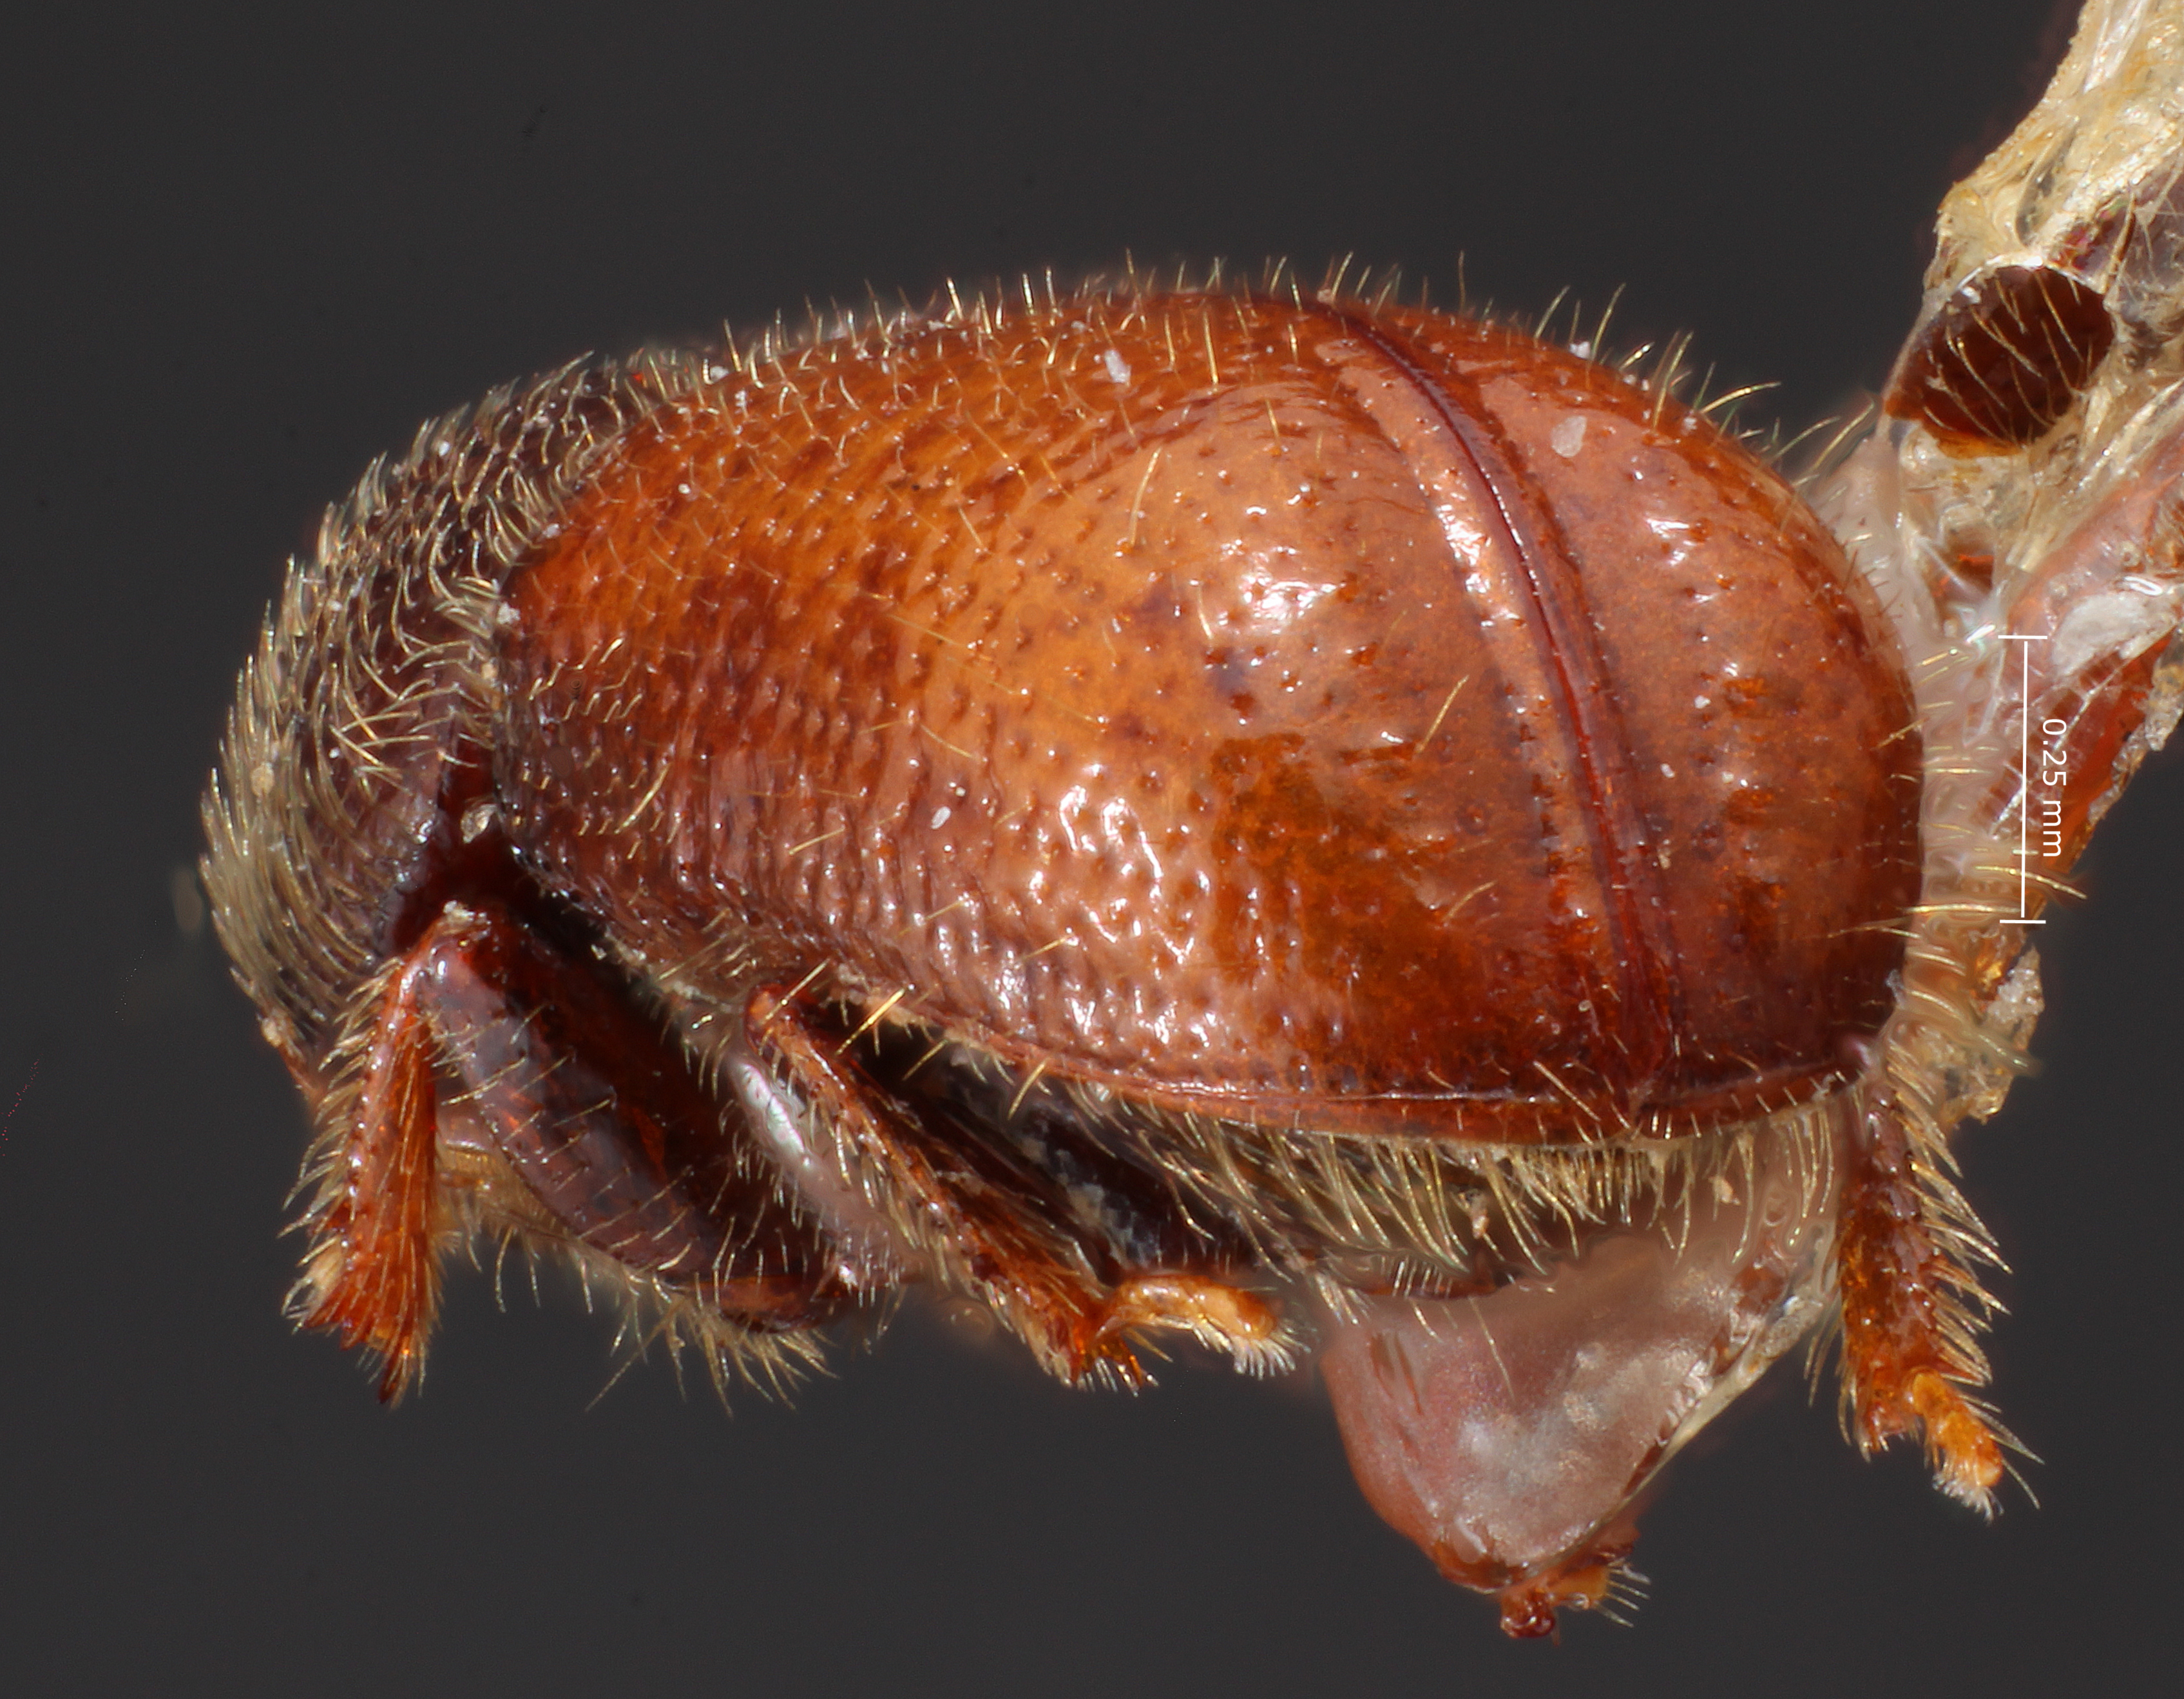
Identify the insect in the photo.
Myeloborus amplus
